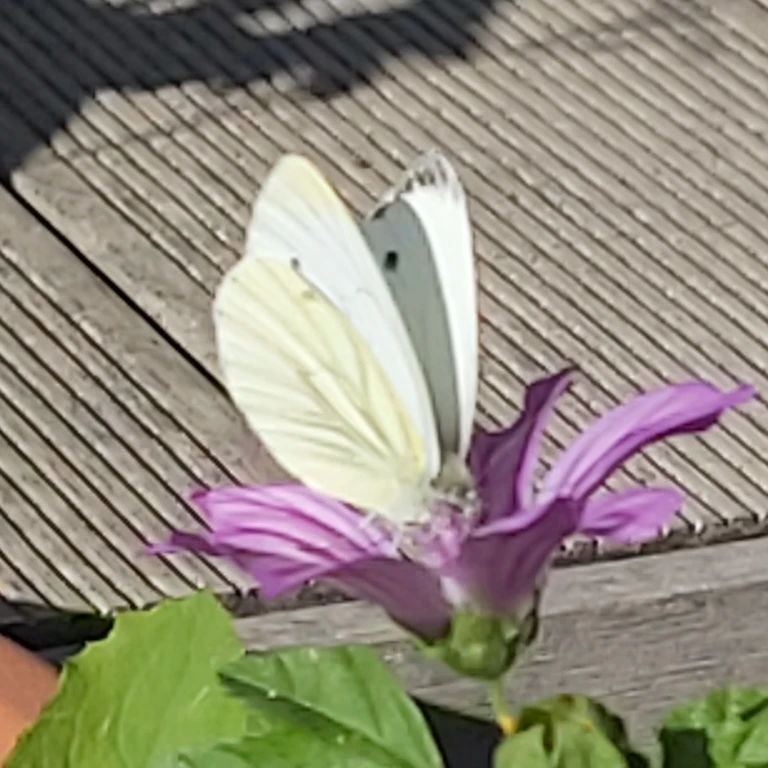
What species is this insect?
Pieris napi
